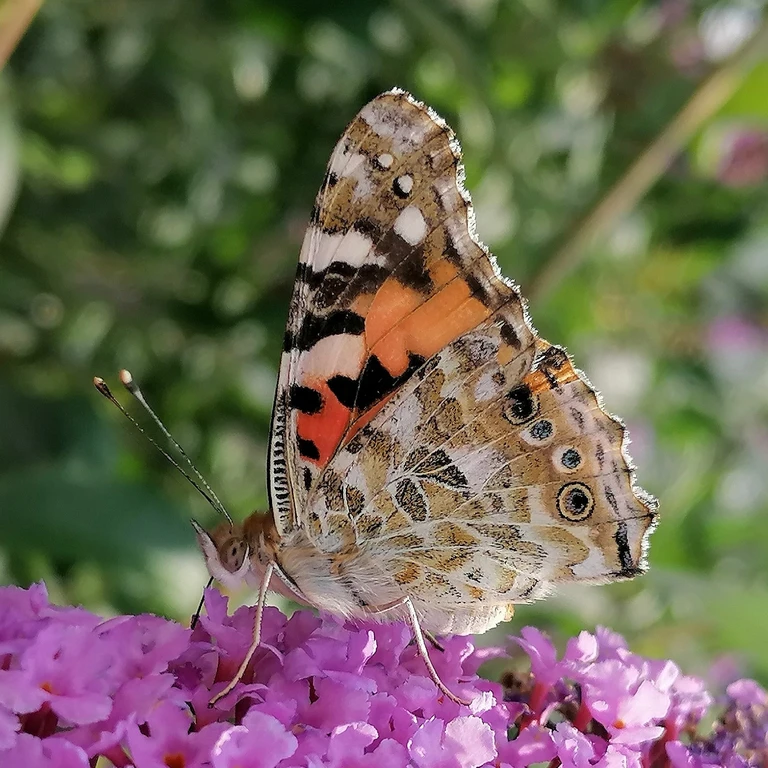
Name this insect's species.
Vanessa cardui
